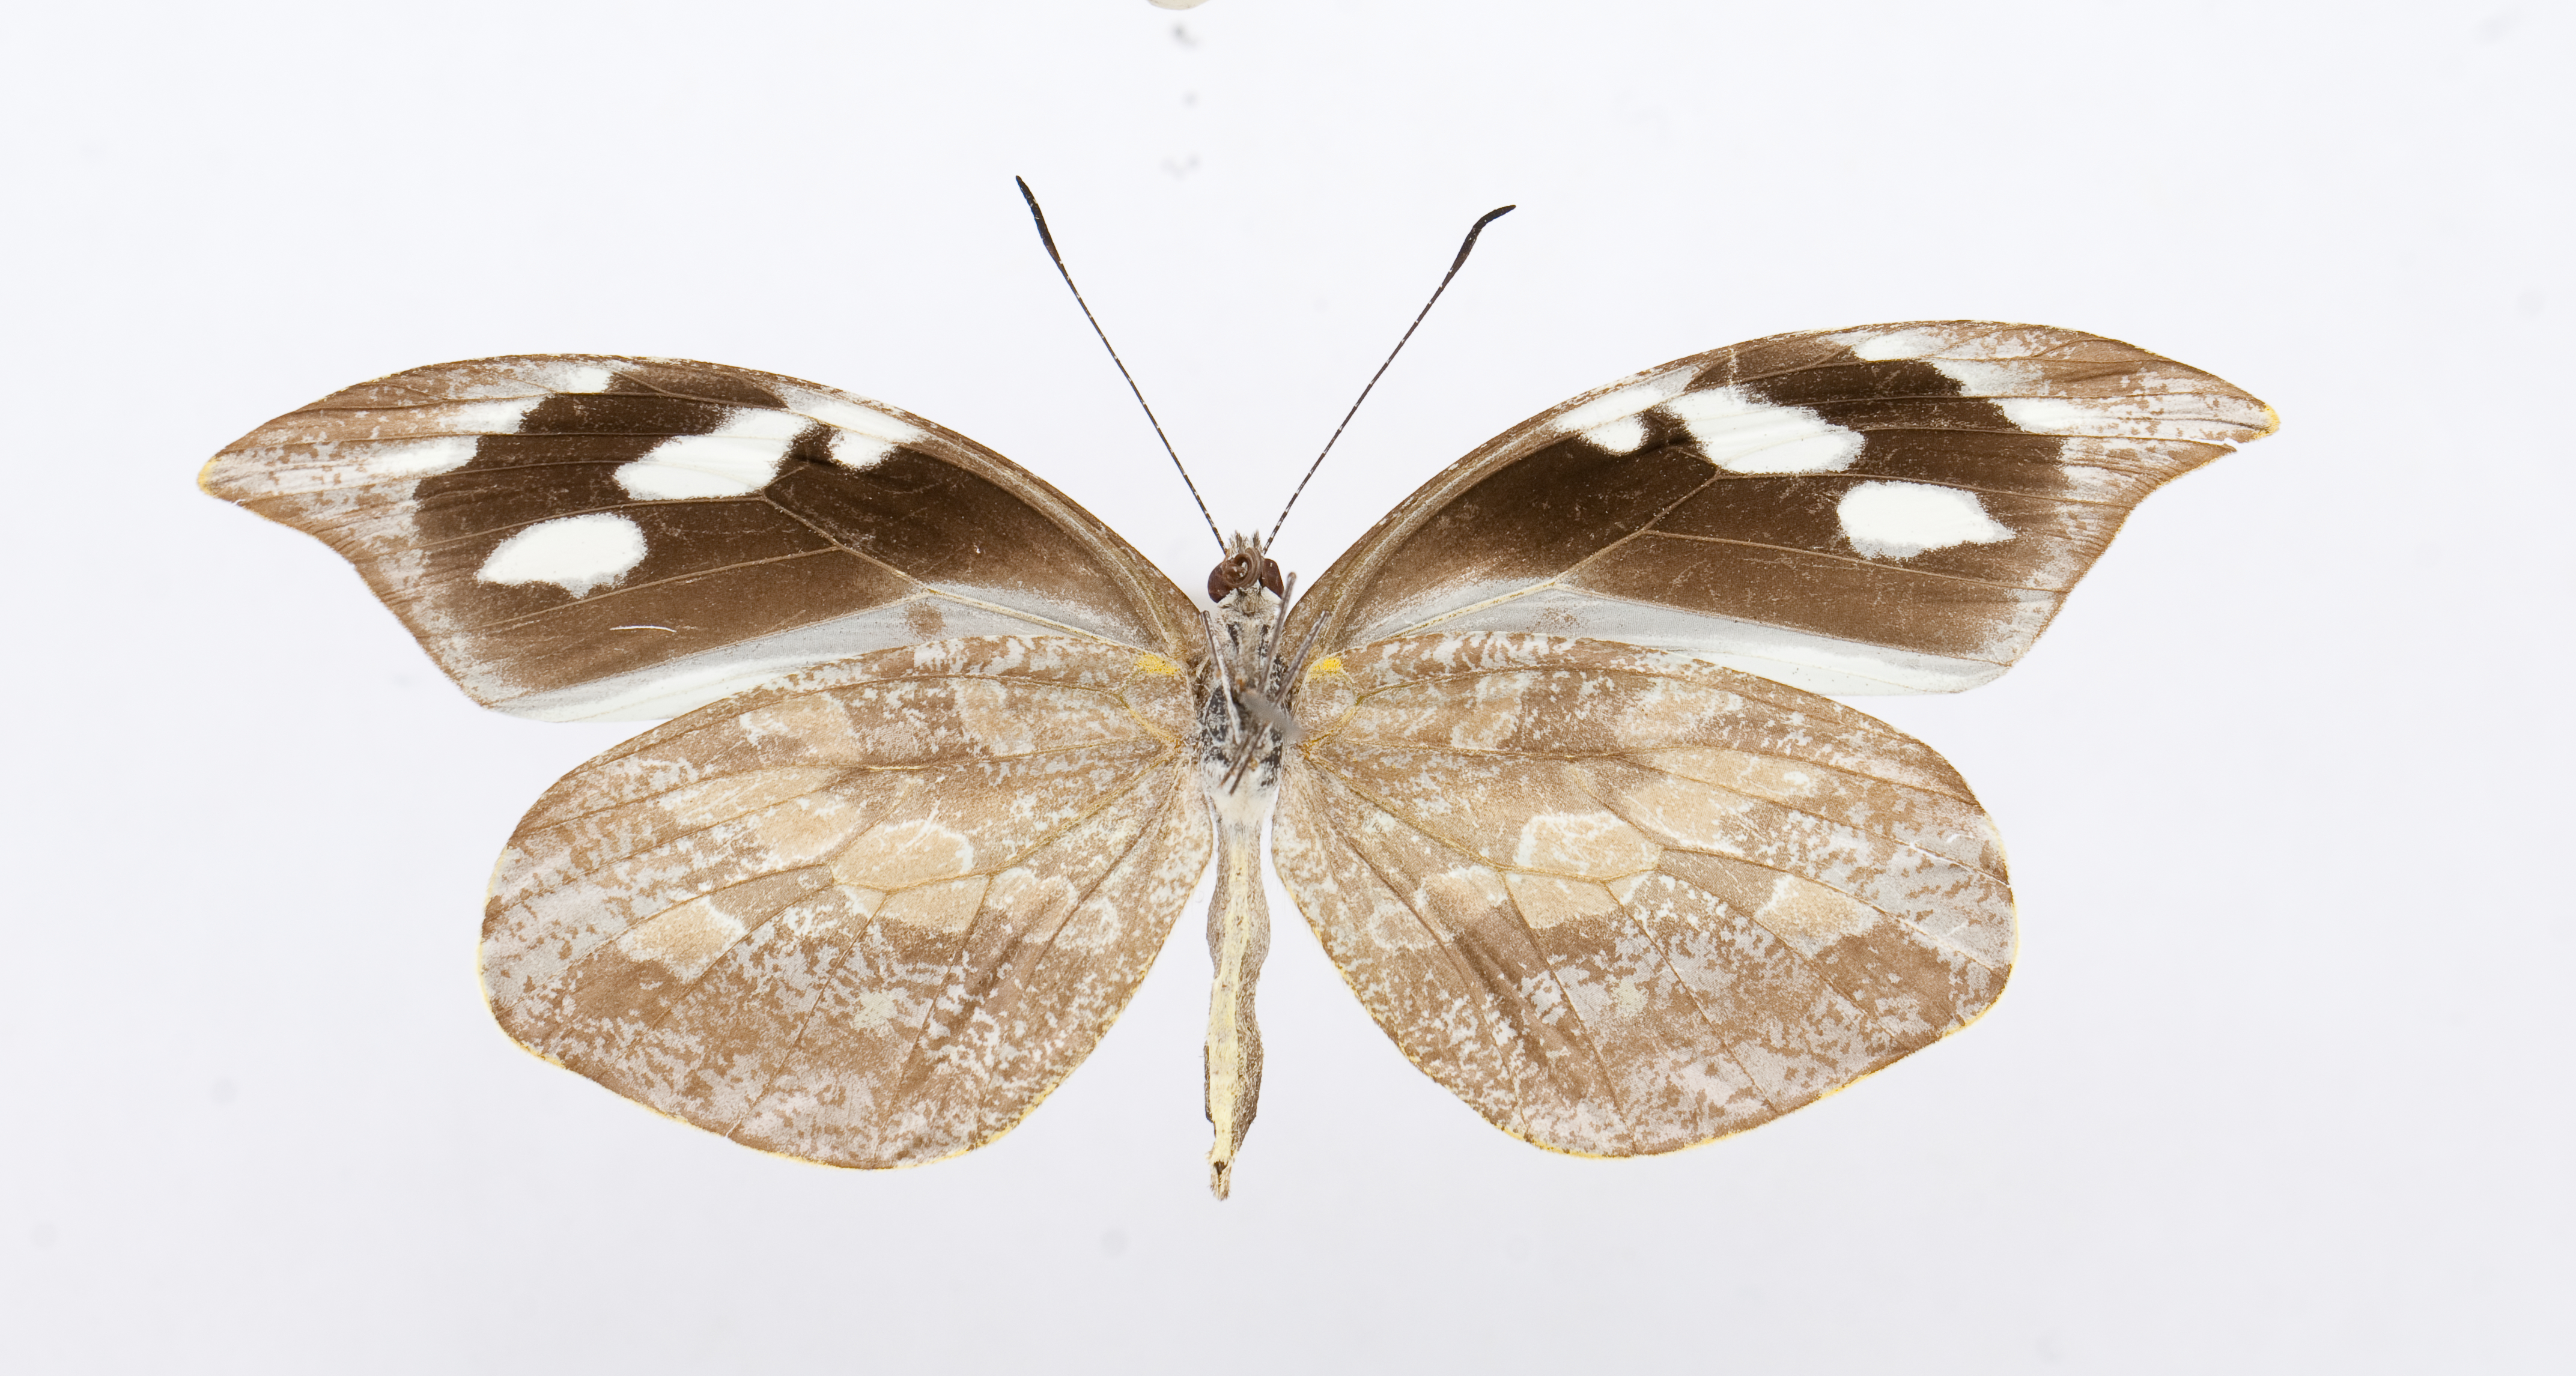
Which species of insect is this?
Lieinix viridifascia
